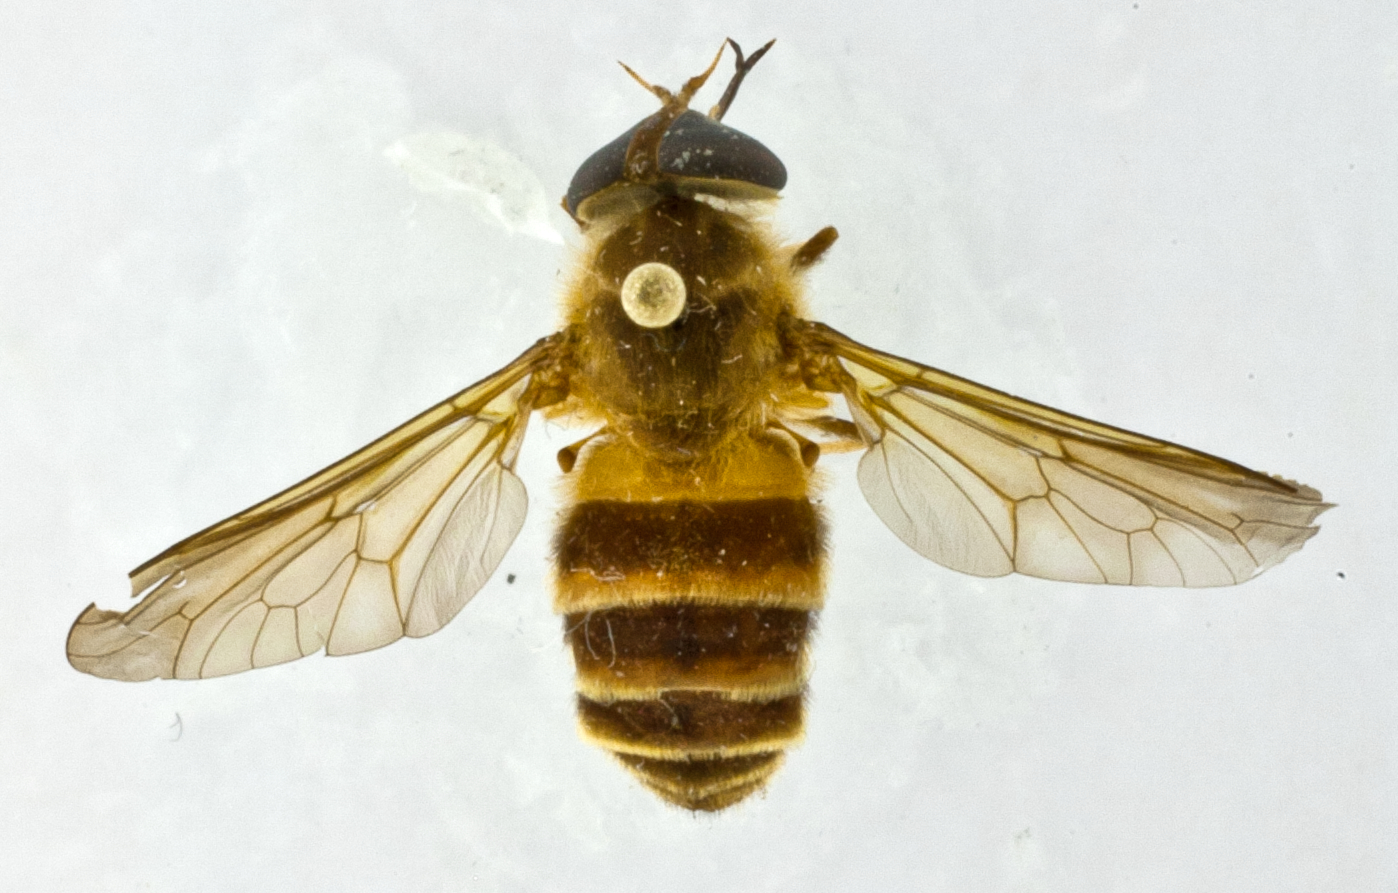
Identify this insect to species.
Mesopangonius brackleyae
